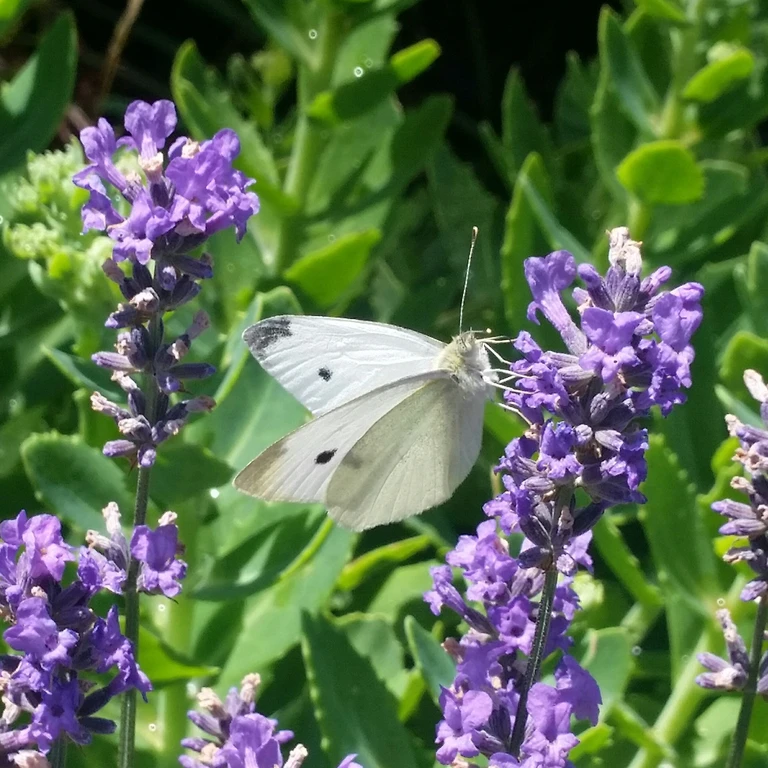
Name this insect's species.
Pieris rapae
